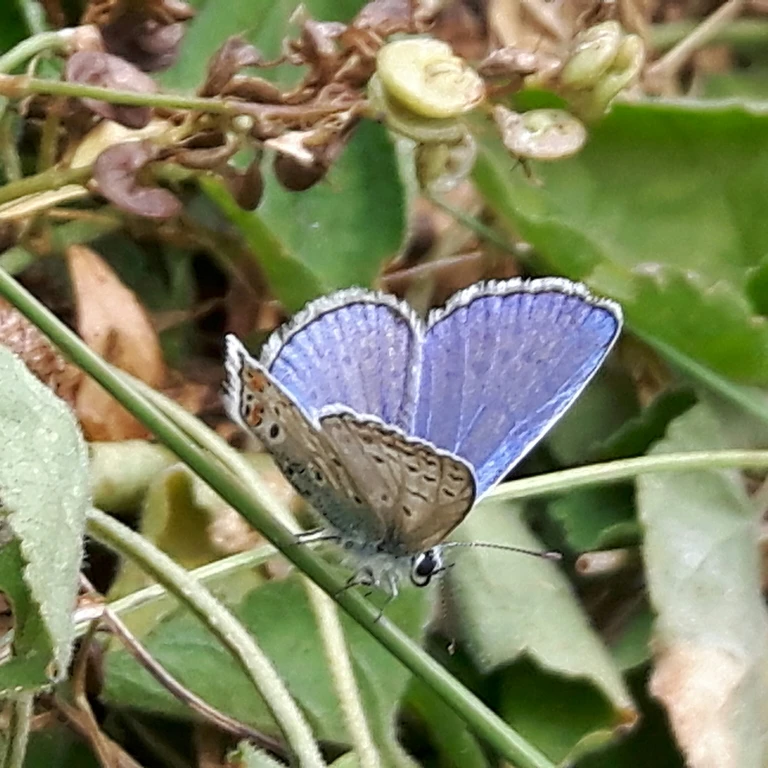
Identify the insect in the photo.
Polyommatus icarus
